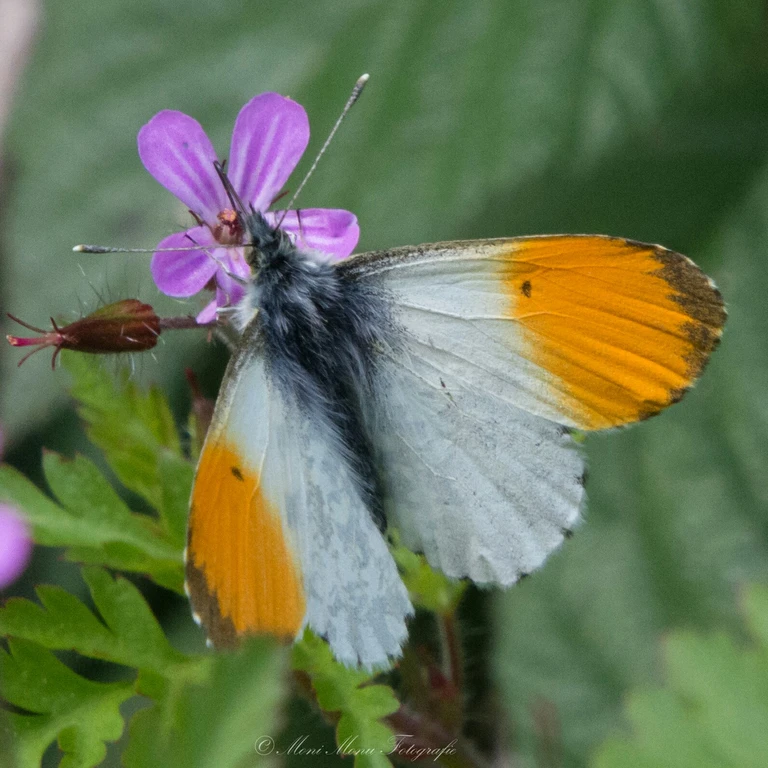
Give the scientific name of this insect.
Anthocharis cardamines
